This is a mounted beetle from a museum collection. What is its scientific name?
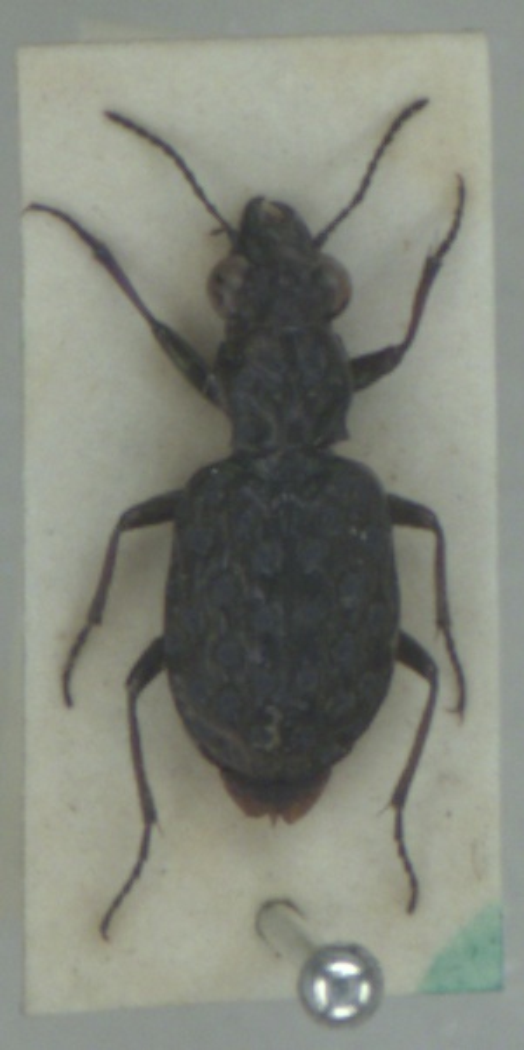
Elaphrus cupreus
